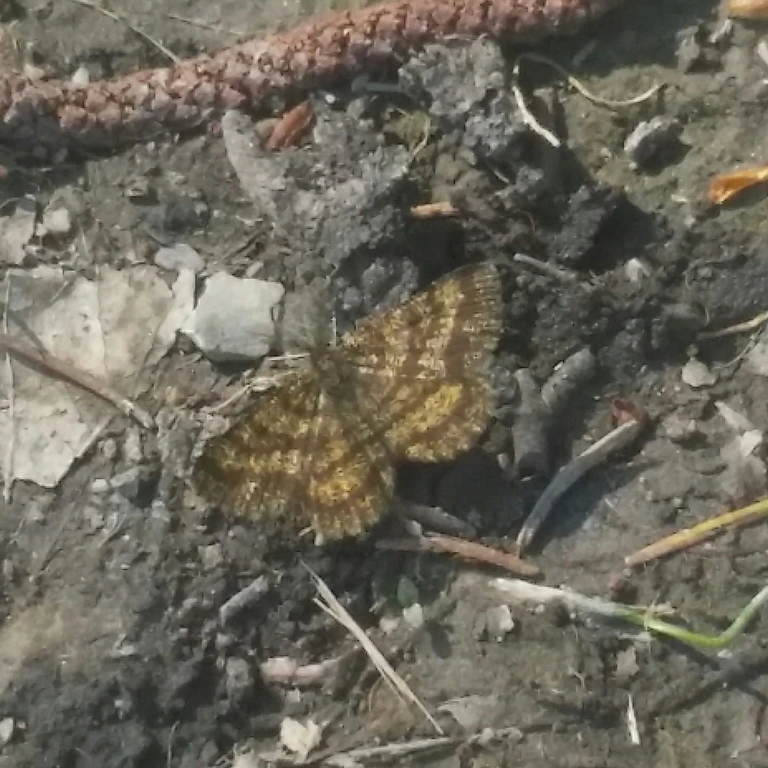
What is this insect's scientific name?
Ematurga atomaria
